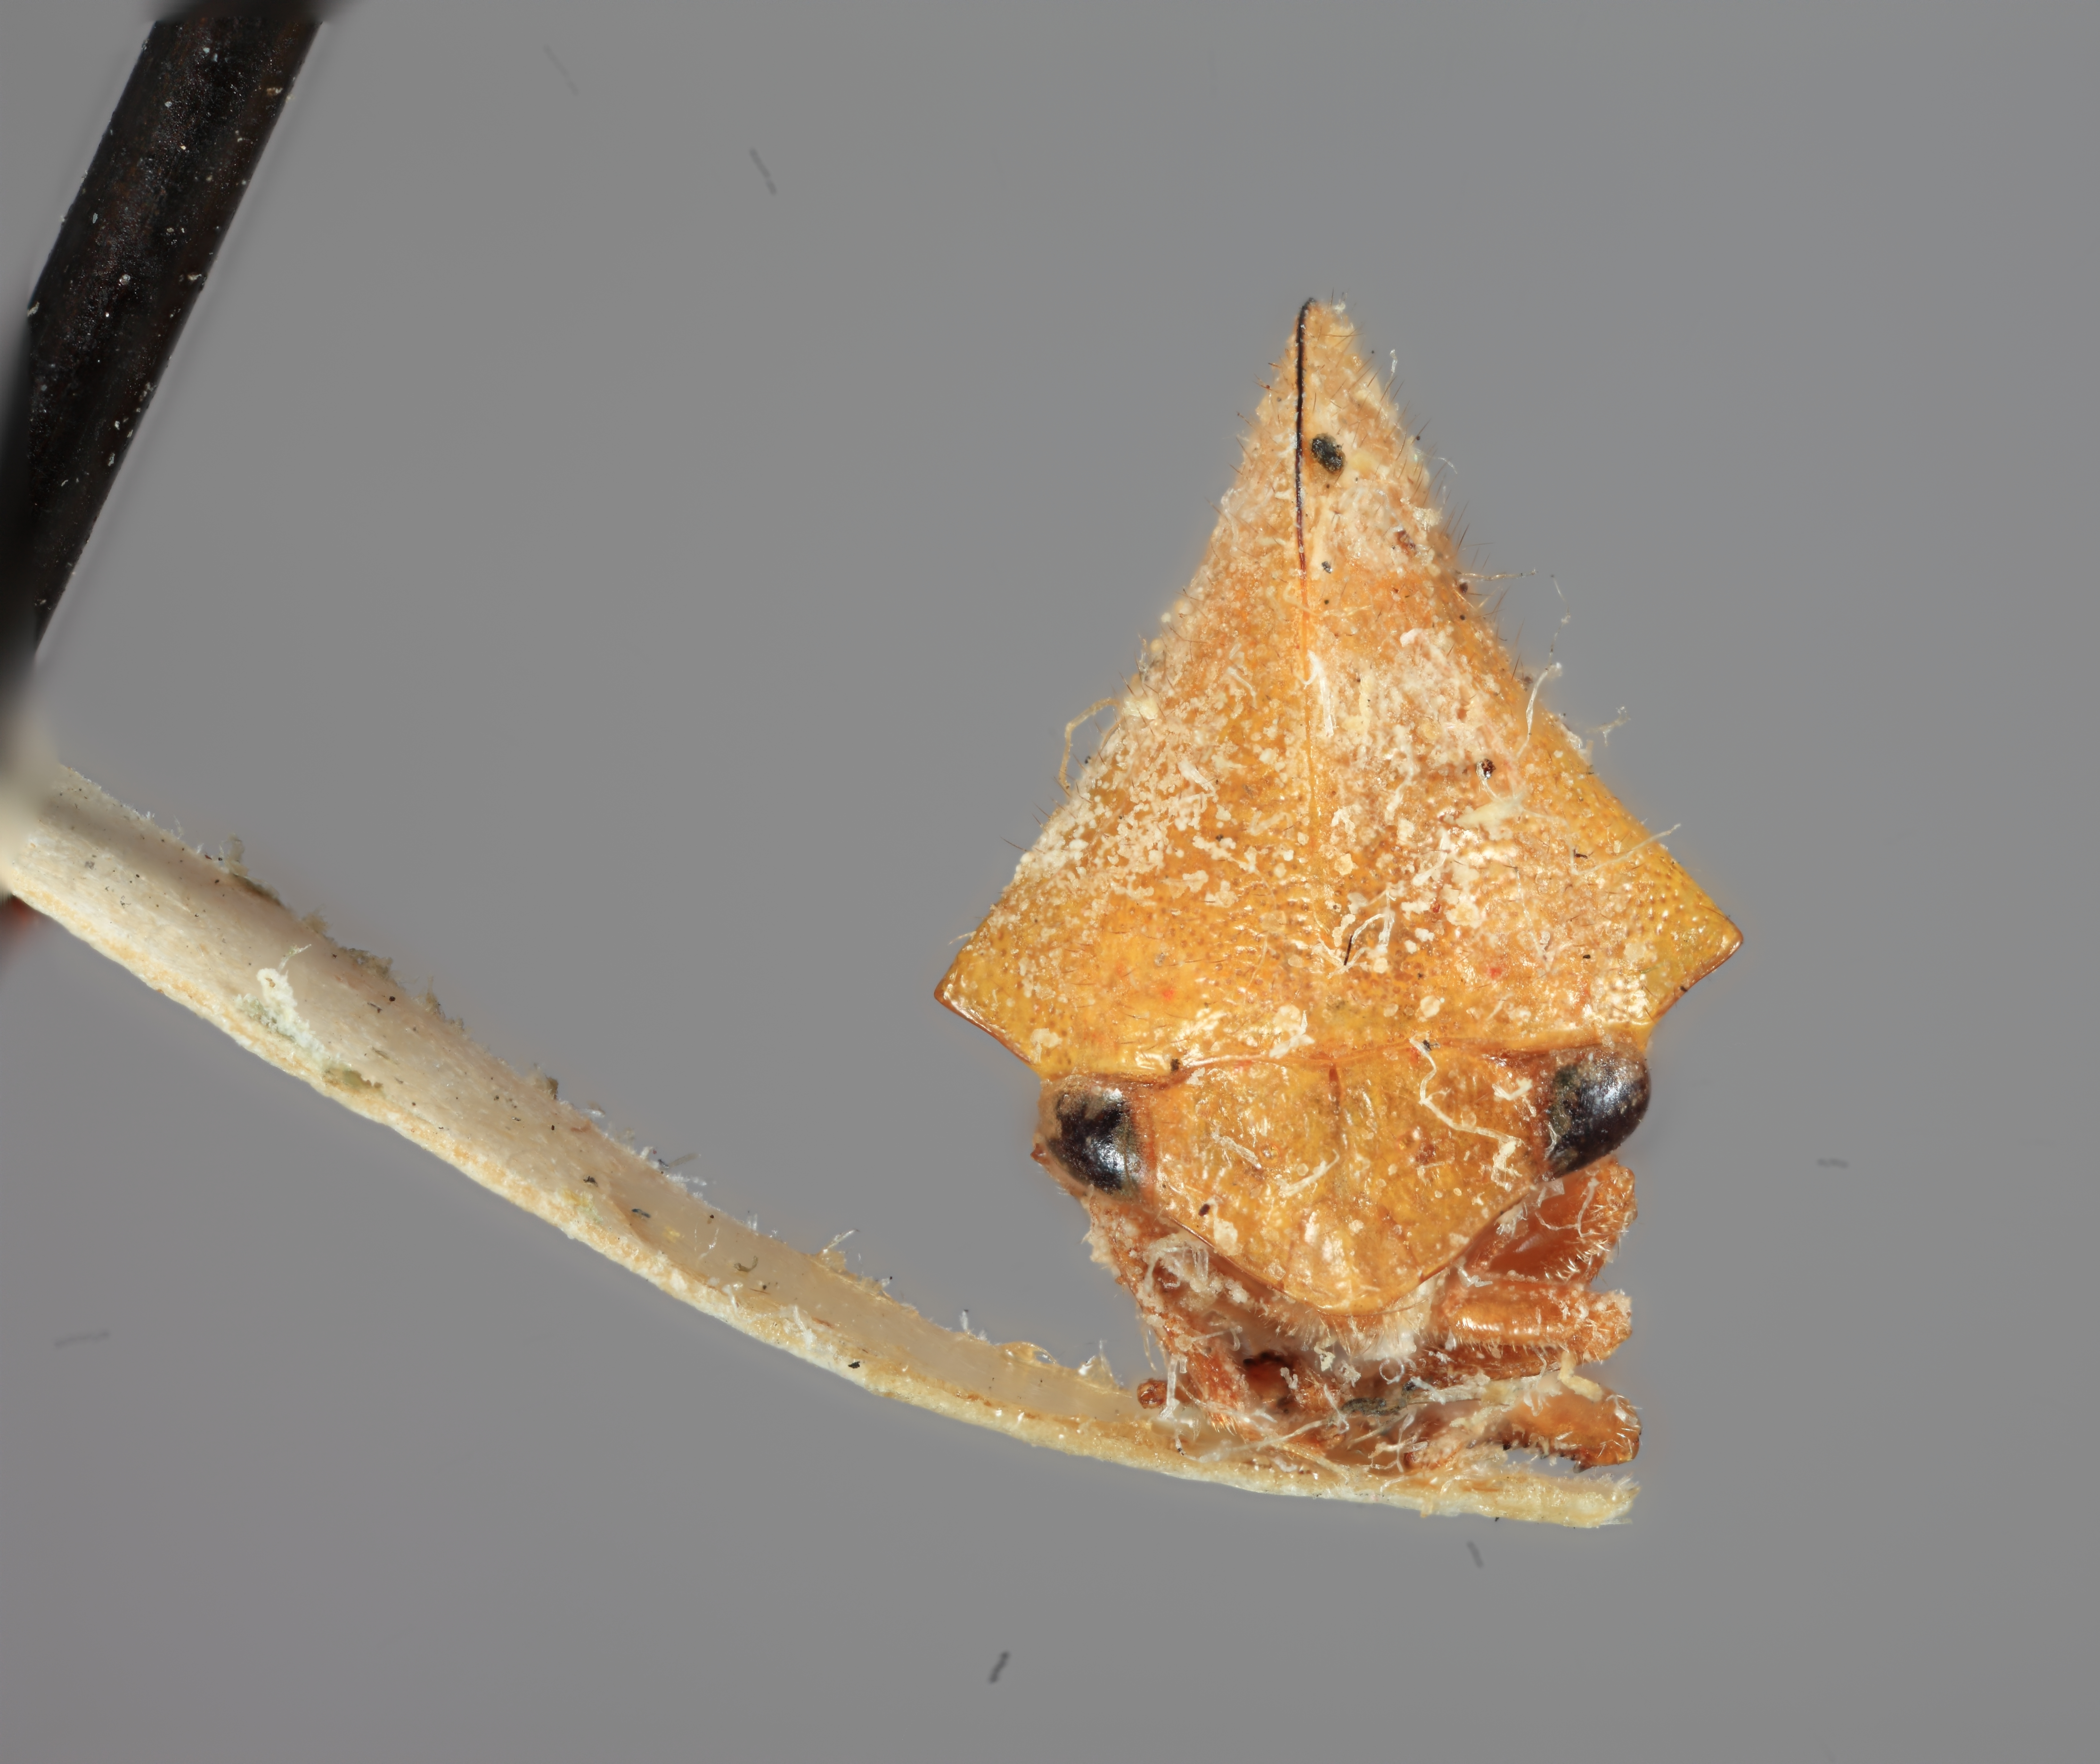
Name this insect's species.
Amastris peruviana
